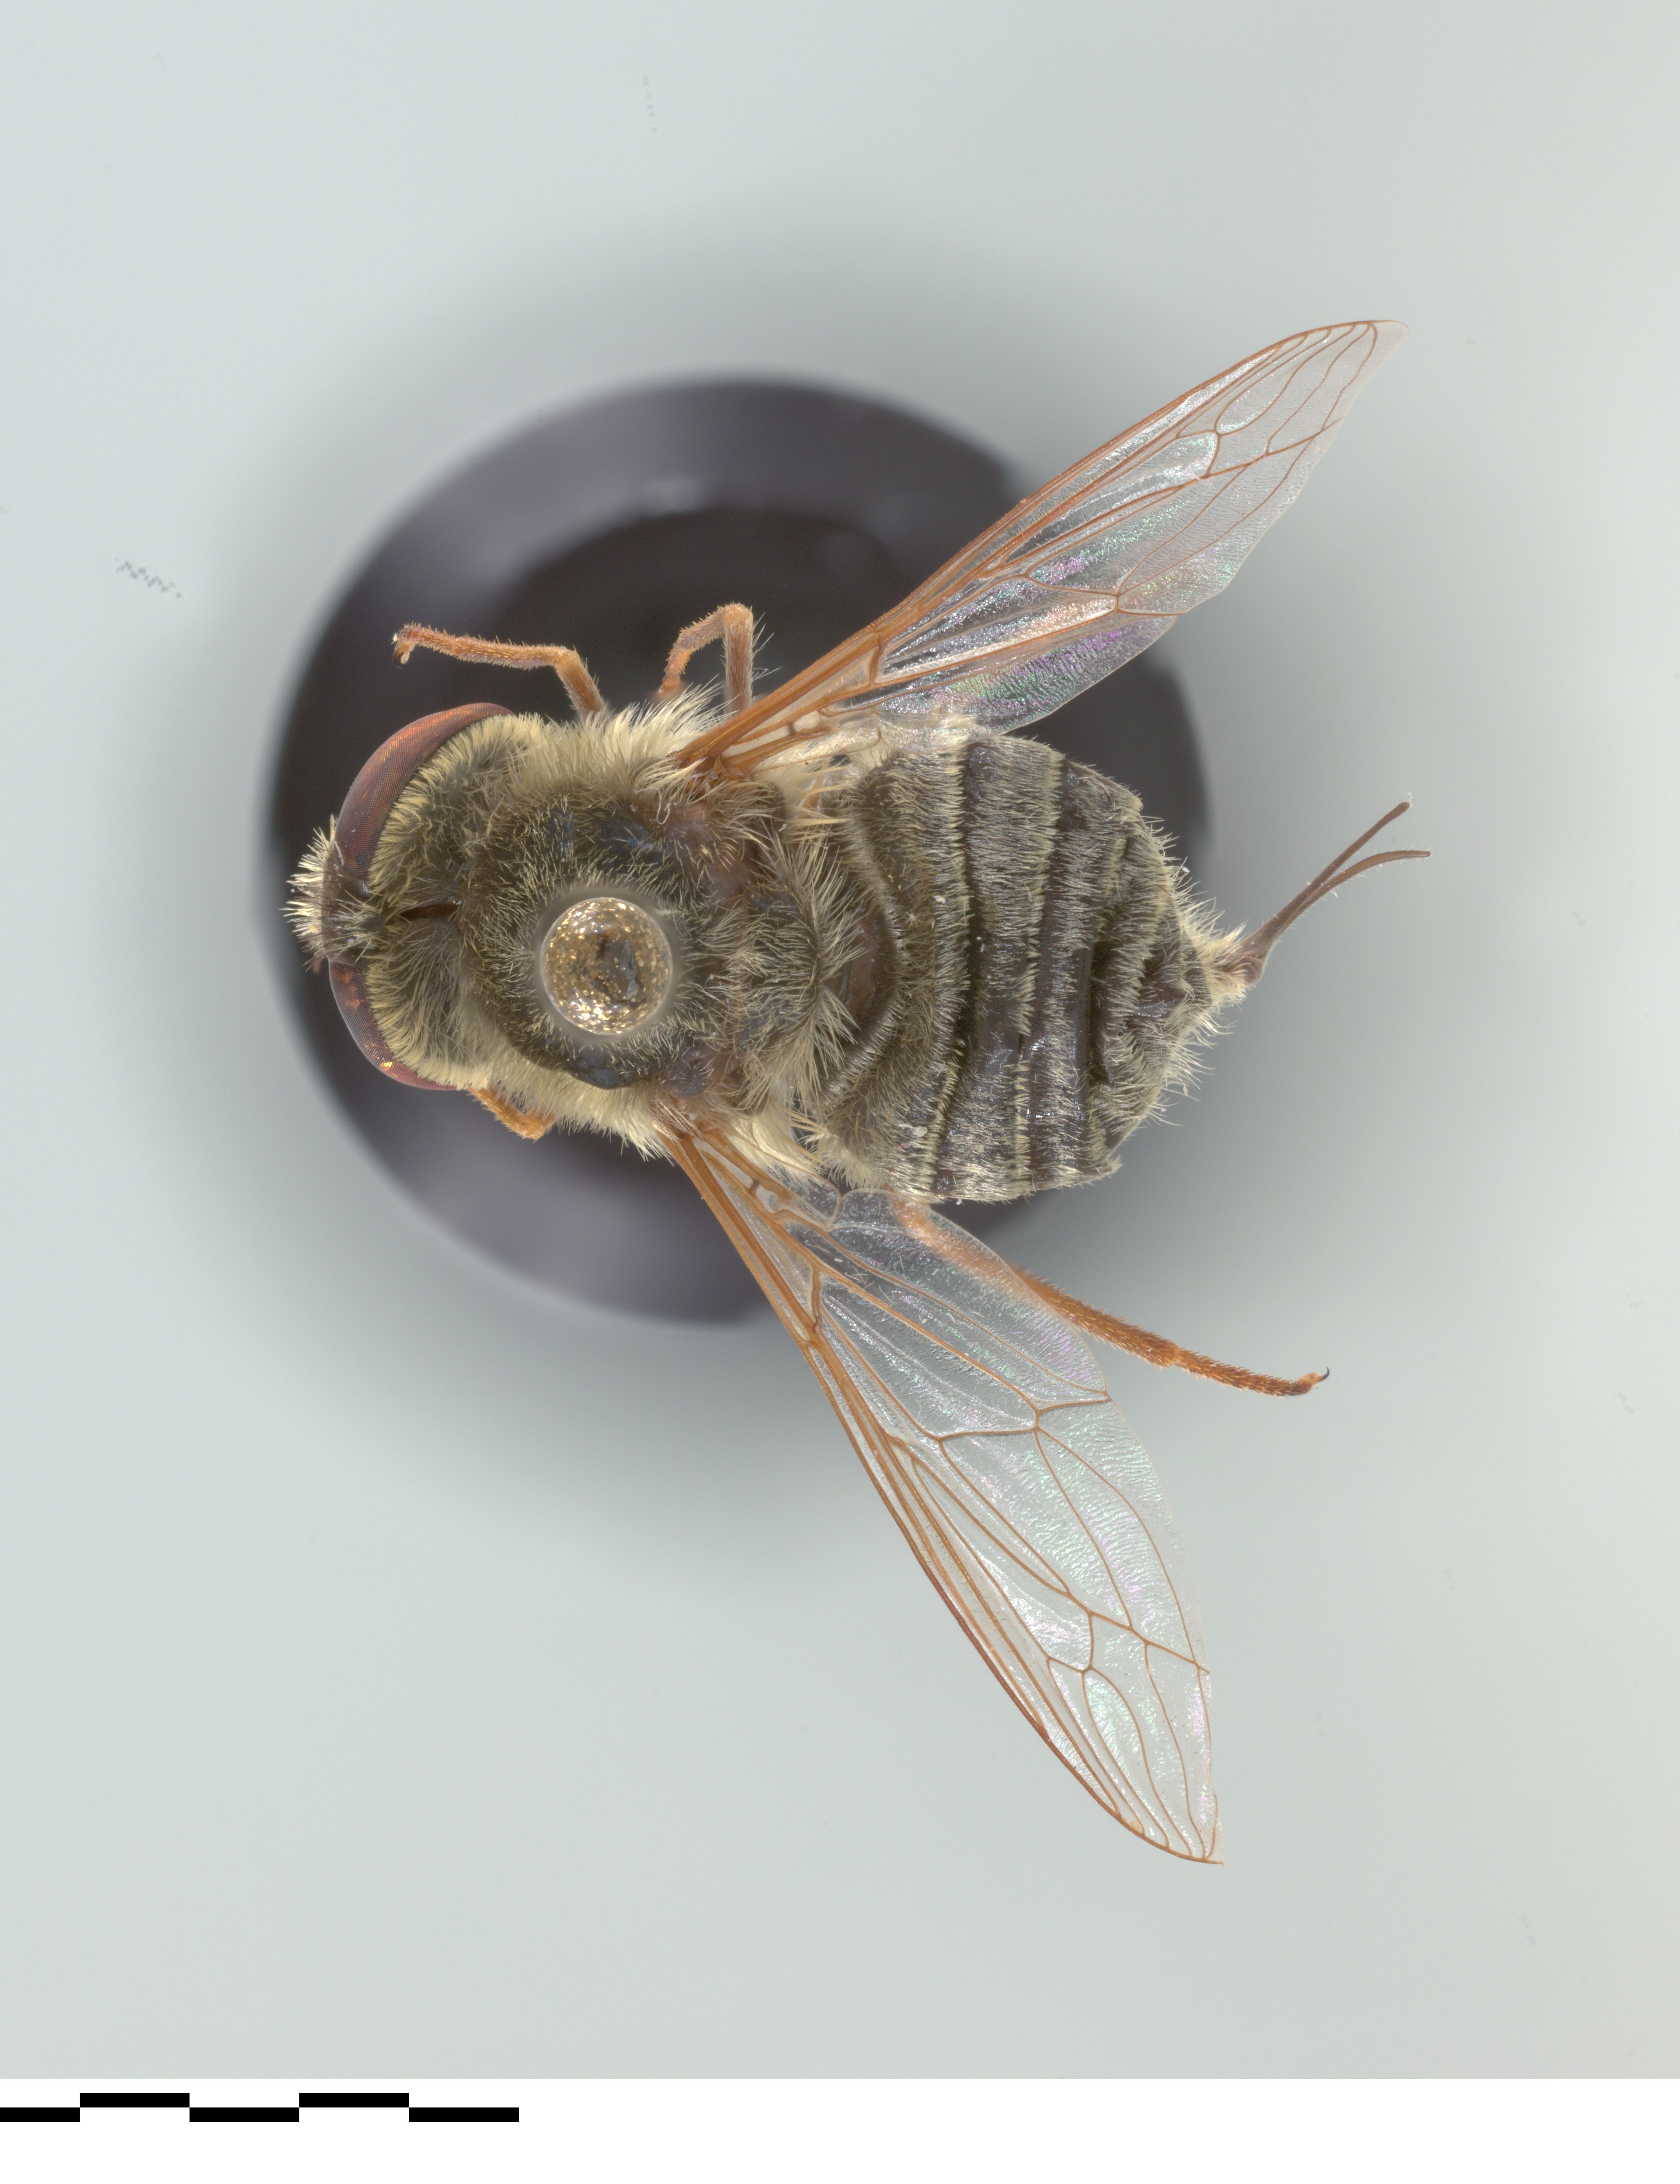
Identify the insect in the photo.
Neorhynchocephalus sackenii
